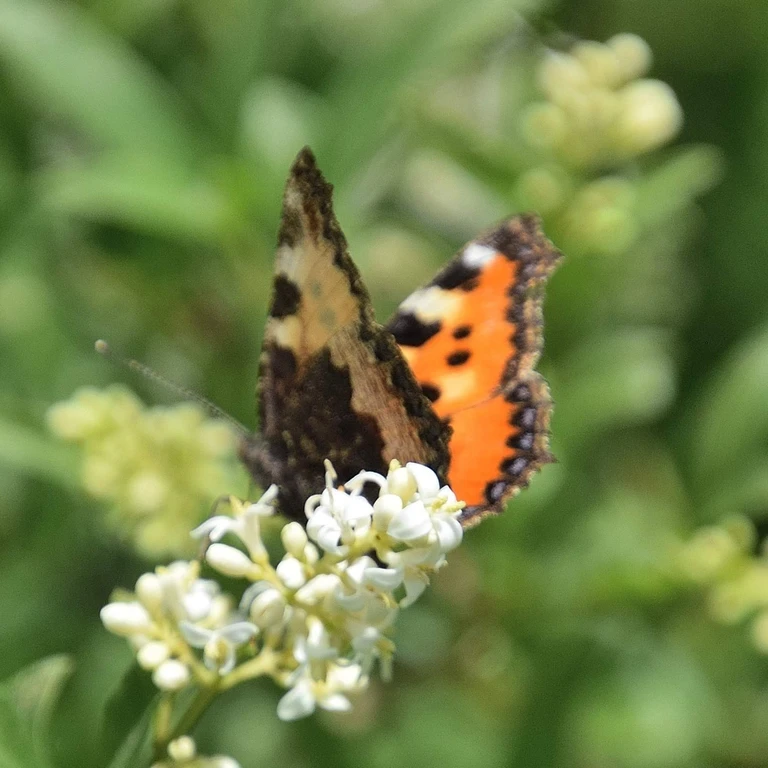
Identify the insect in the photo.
Aglais urticae
